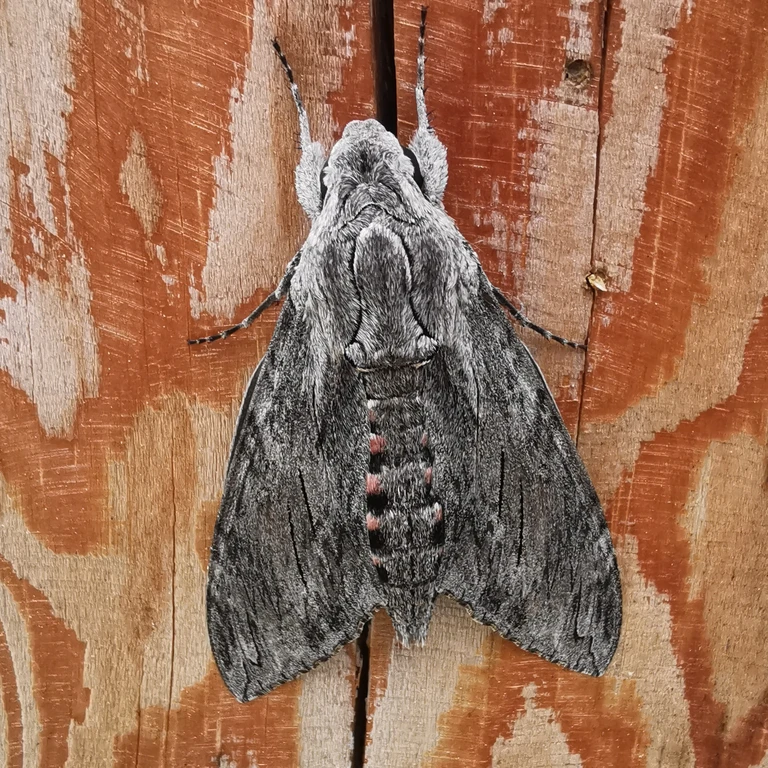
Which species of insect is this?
Agrius convolvuli
